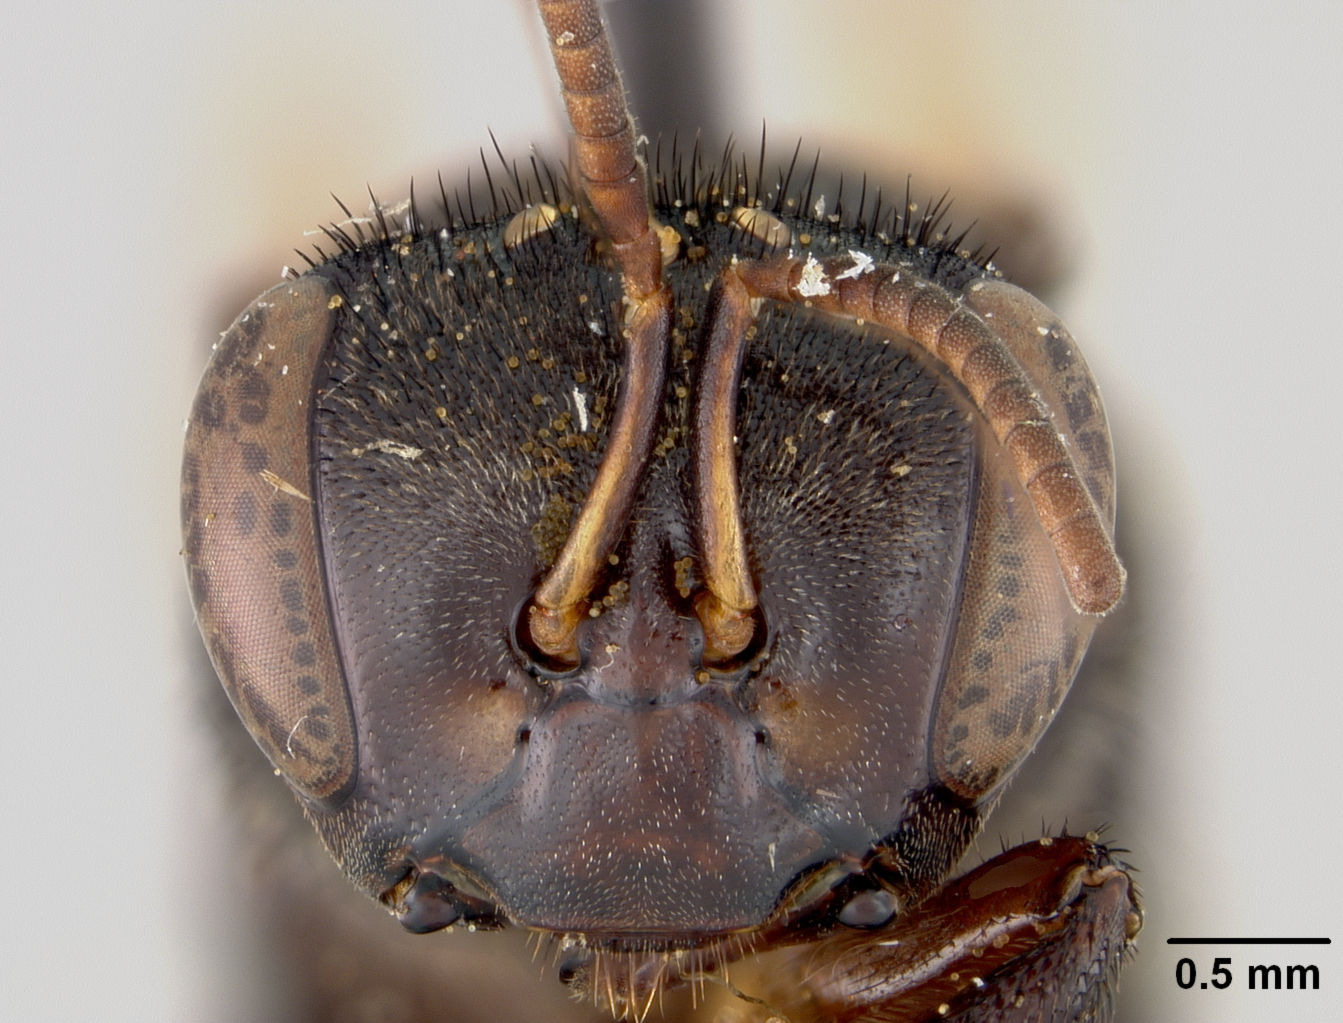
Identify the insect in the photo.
Trigona pachysoma
